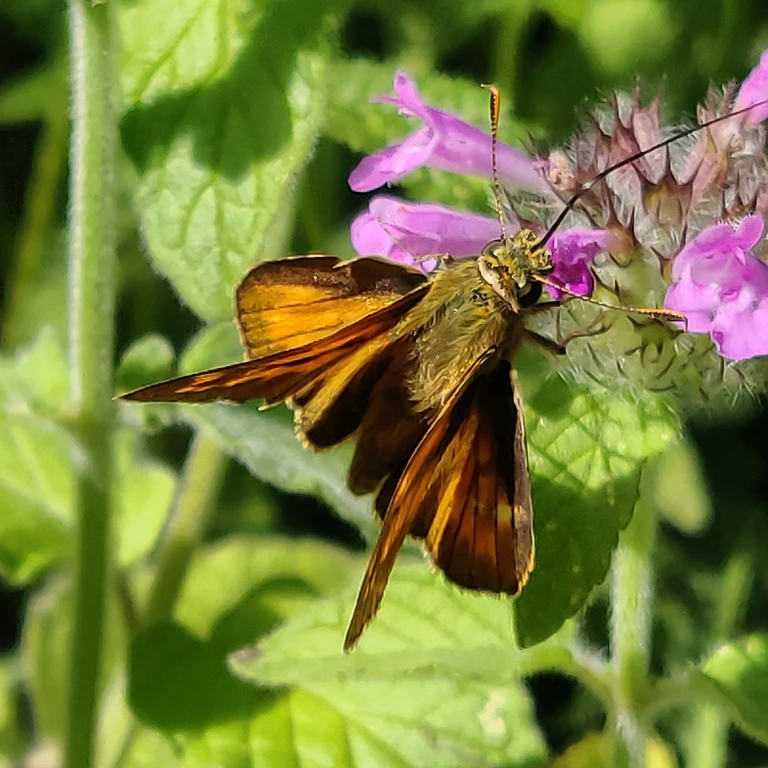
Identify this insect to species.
Ochlodes sylvanus (also Ochlodes venata)
